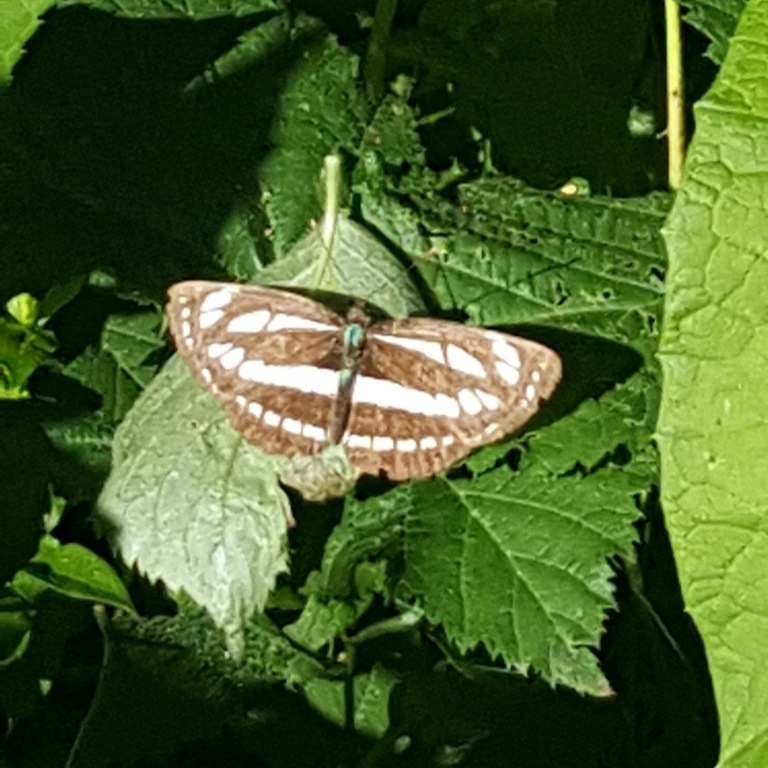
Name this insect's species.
Neptis sappho
